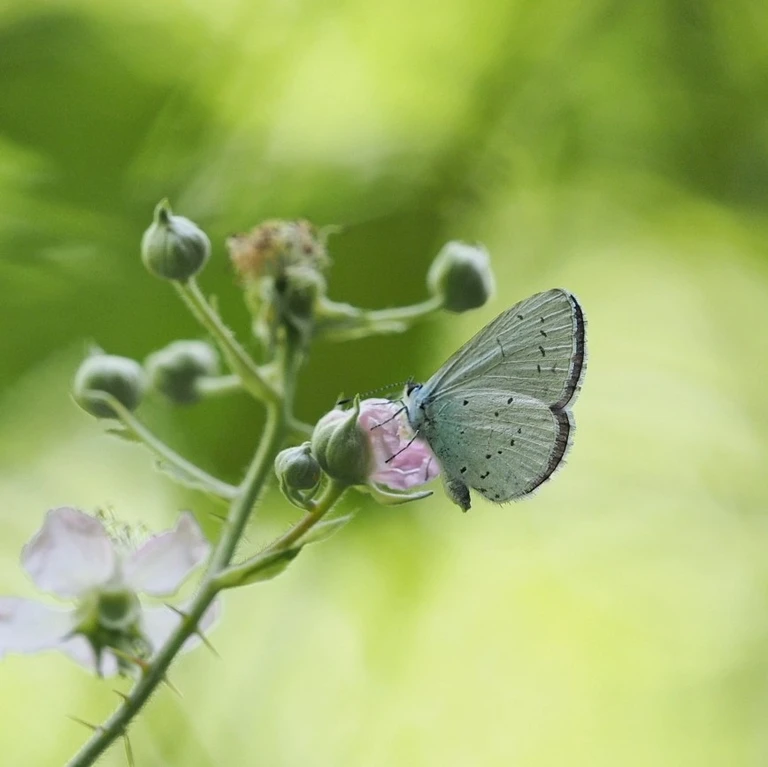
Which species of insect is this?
Celastrina argiolus
